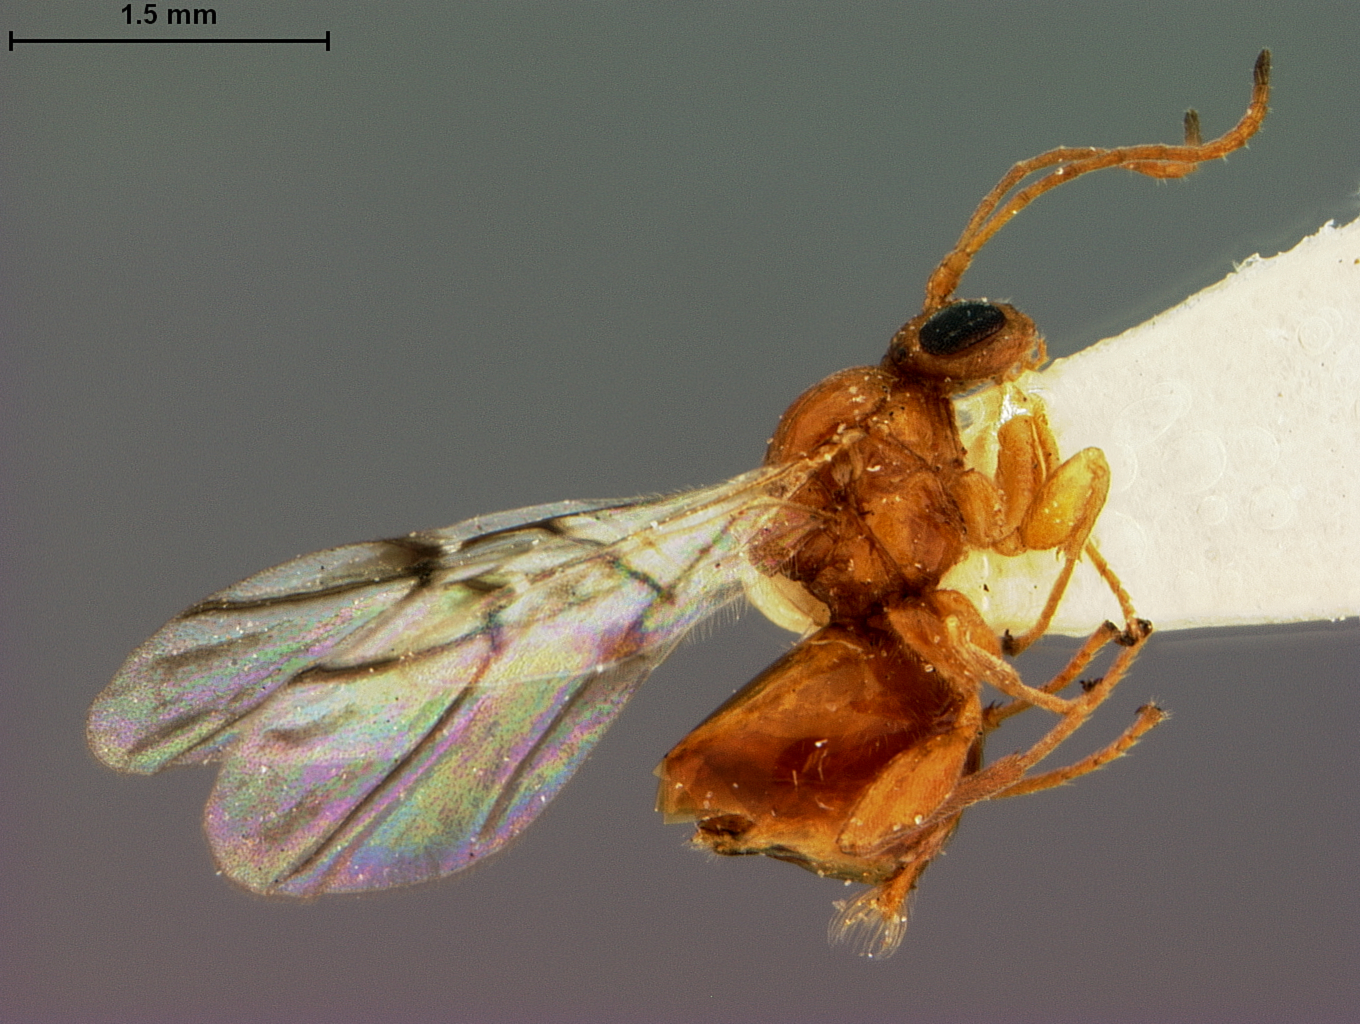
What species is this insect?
Antron madera
